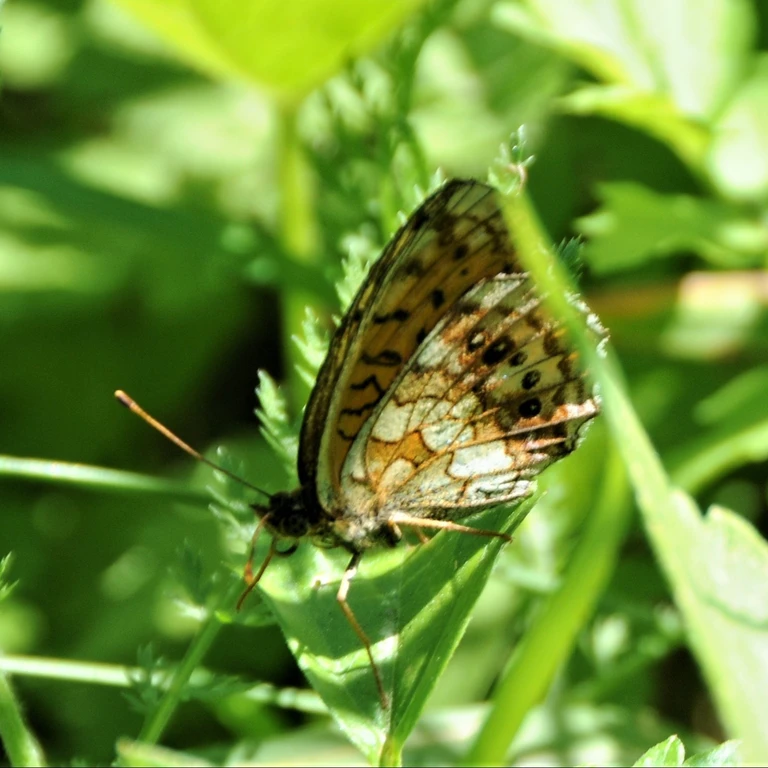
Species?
Brenthis ino
